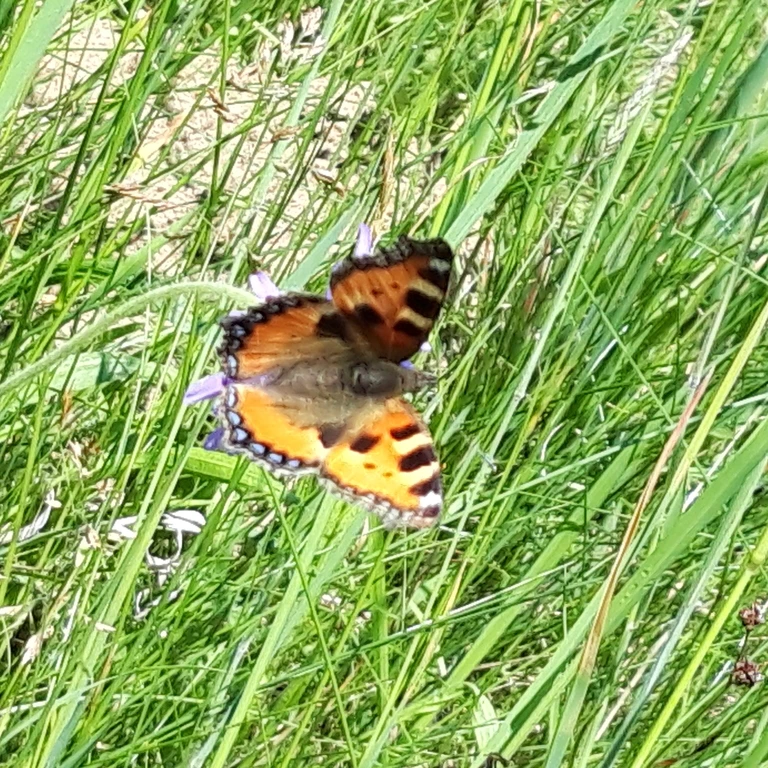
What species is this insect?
Aglais urticae
